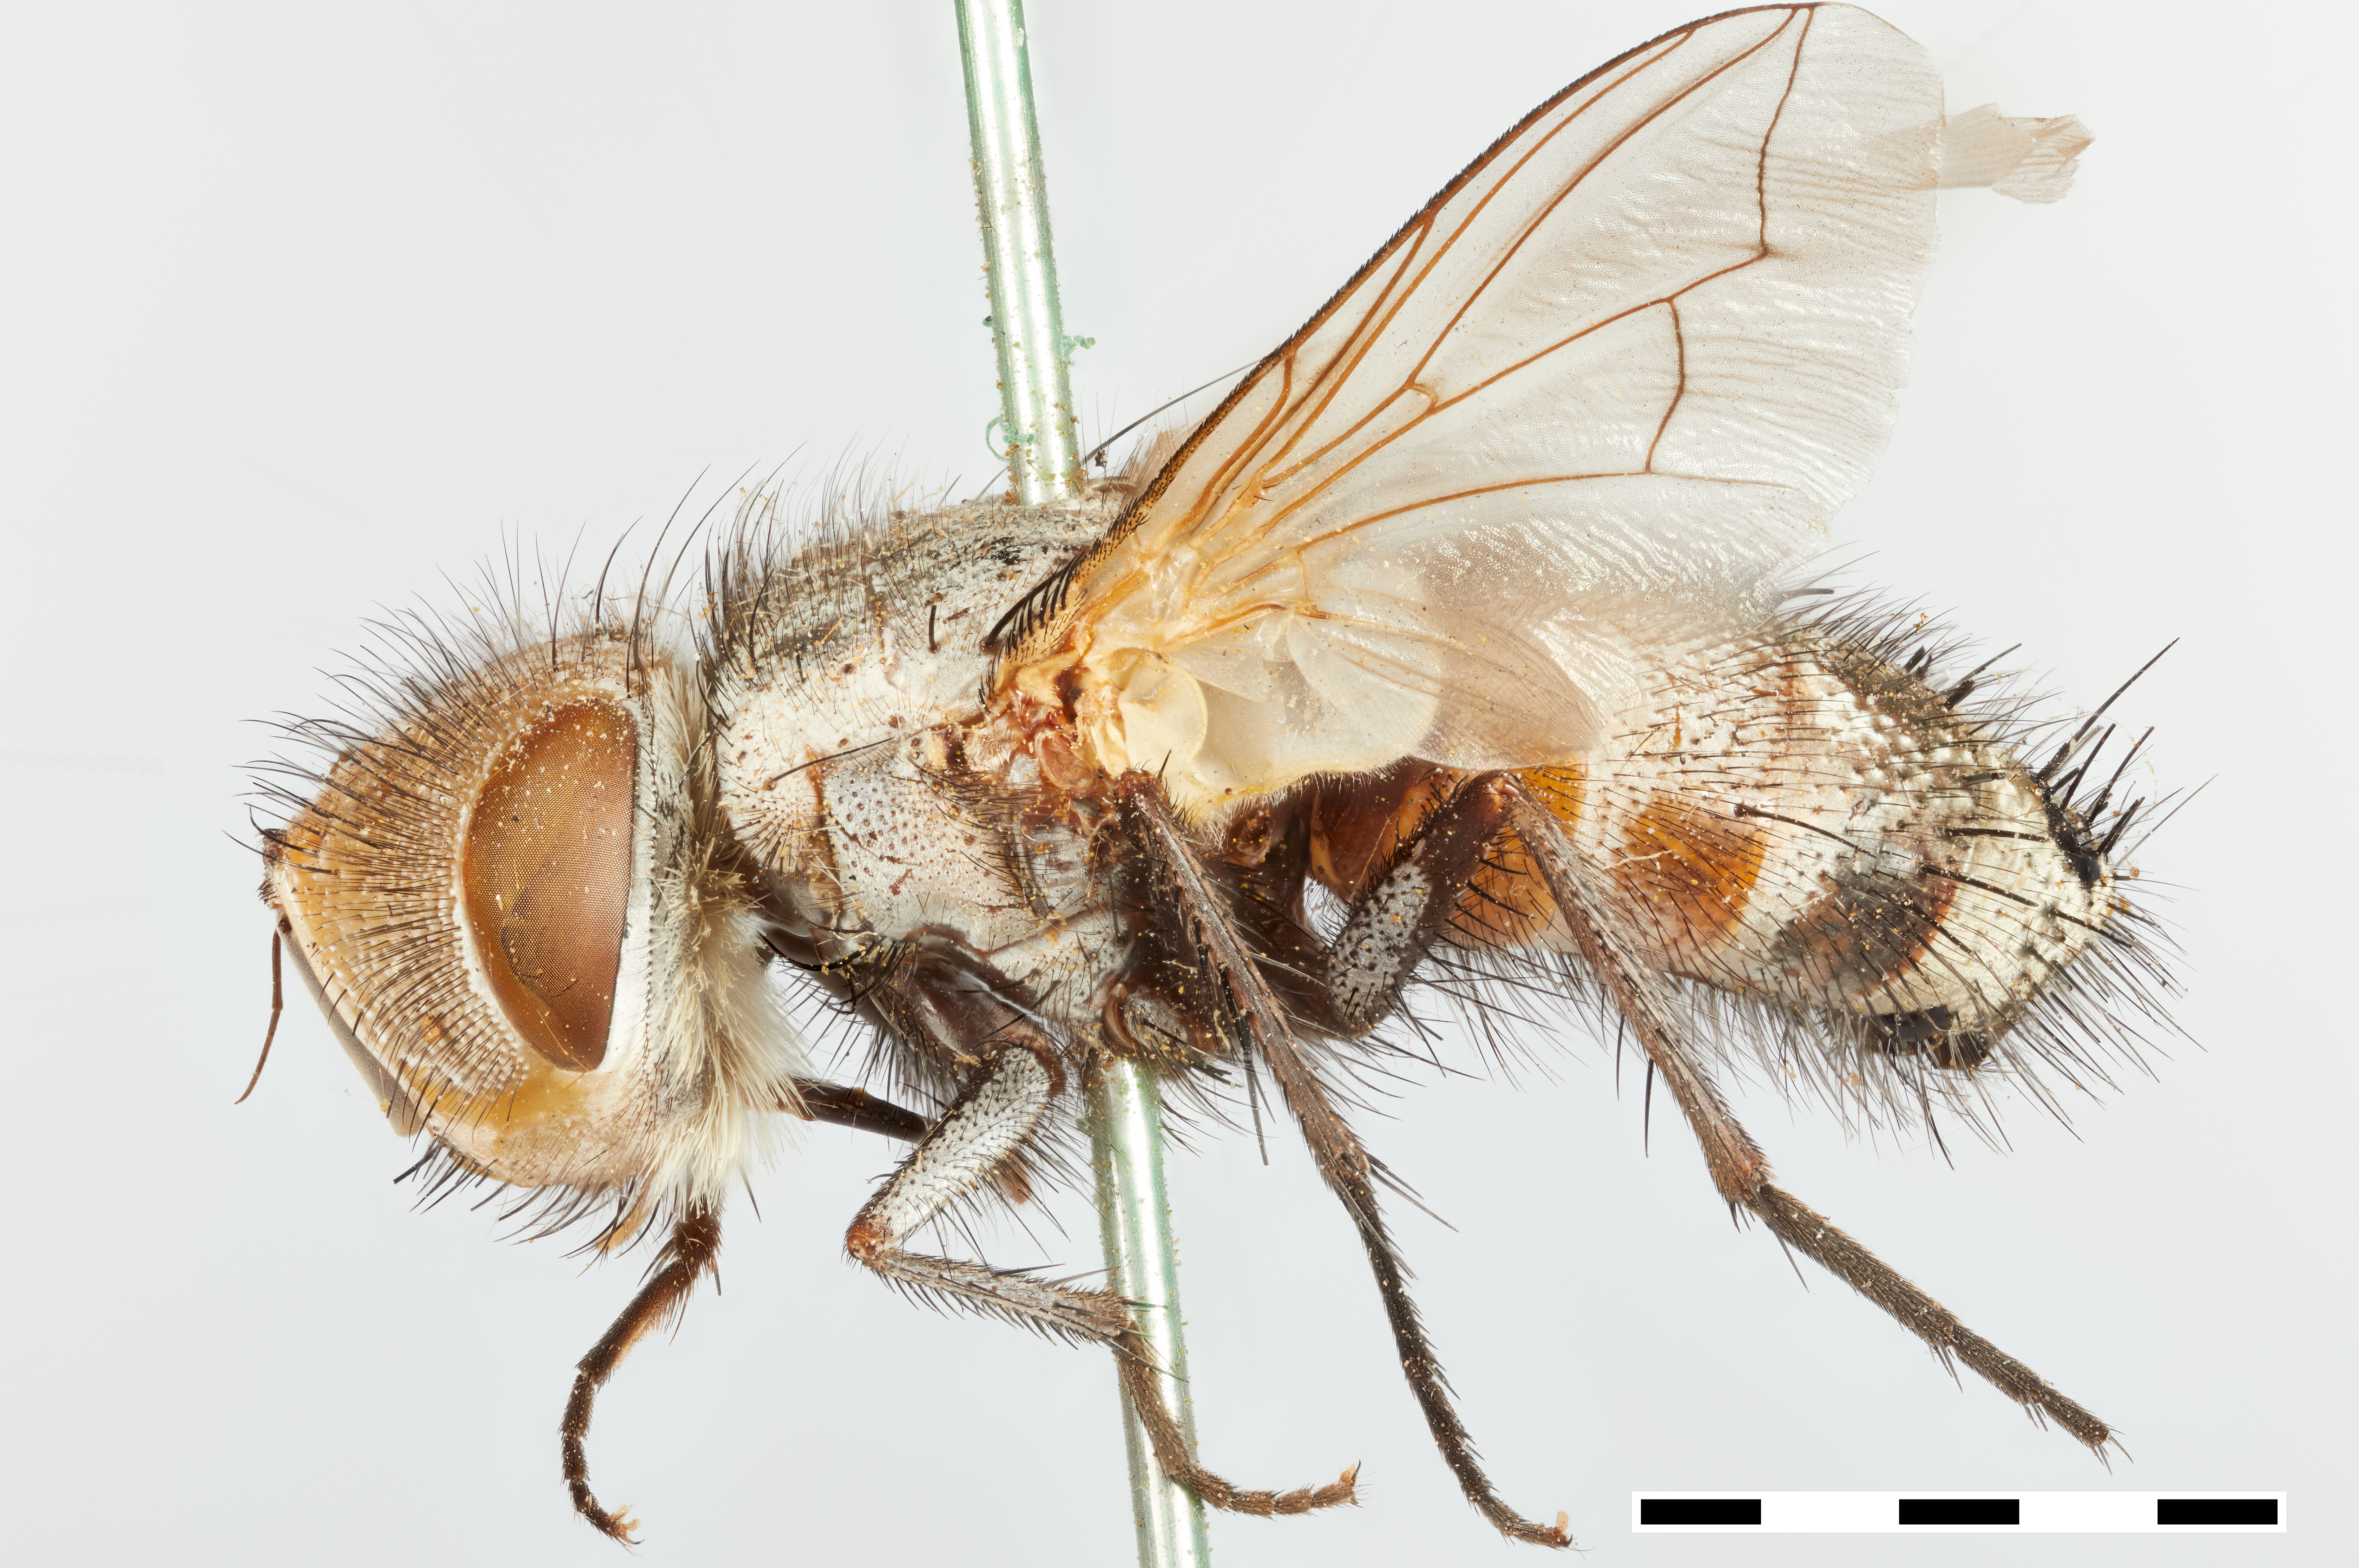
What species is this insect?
Trophoctonus insularis (also Gonia turgida)
